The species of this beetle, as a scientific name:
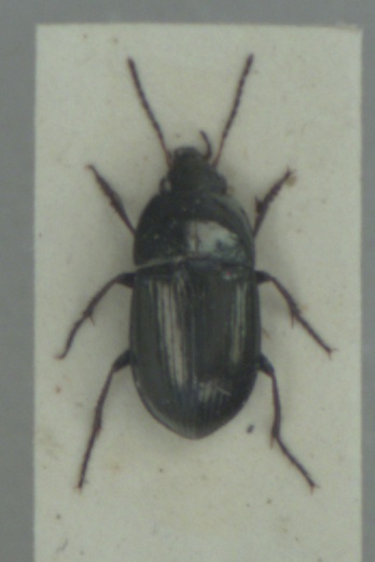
Amara convexior
